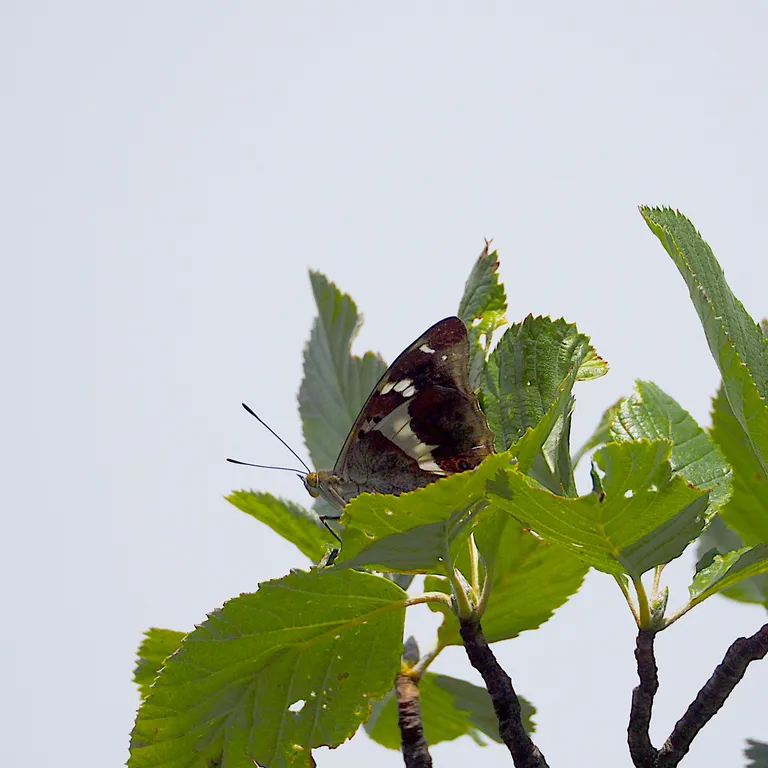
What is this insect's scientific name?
Apatura iris
